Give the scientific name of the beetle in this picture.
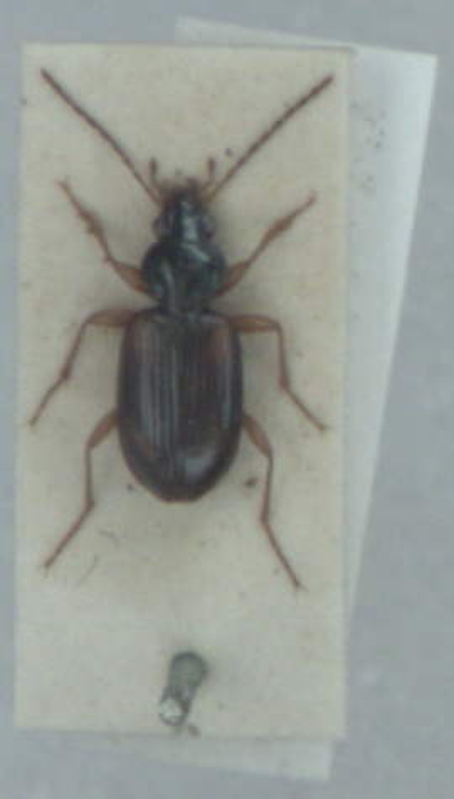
Bembidion tetracolum
